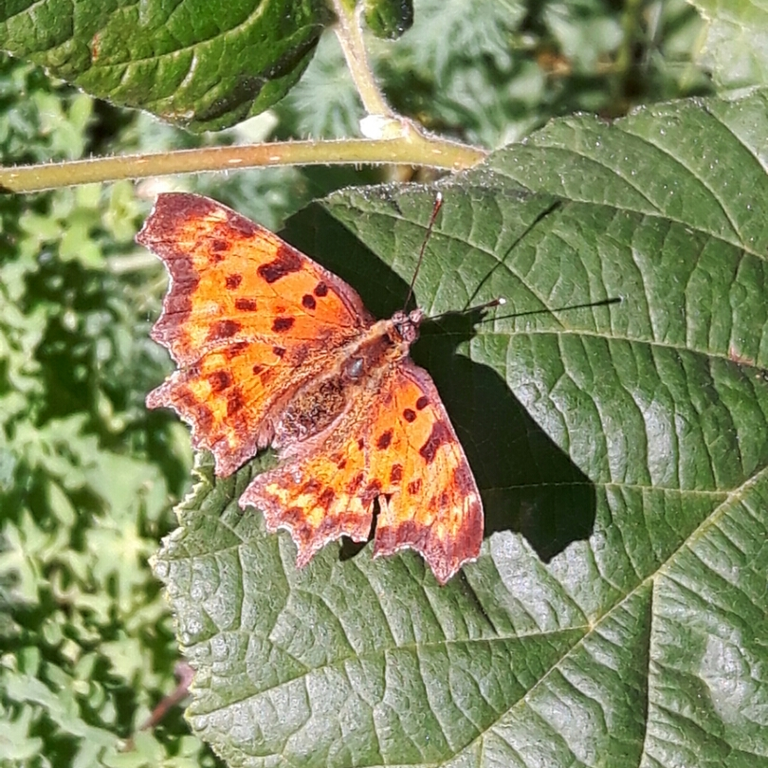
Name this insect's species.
Polygonia c-album
